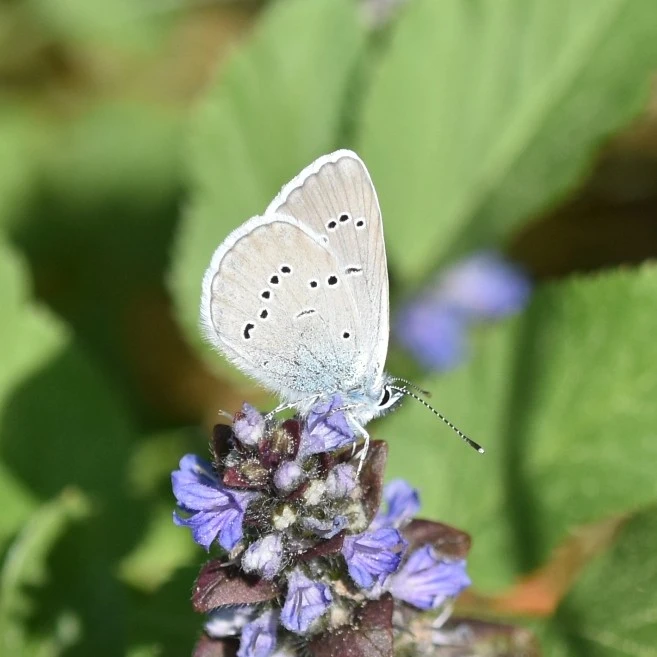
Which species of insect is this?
Cyaniris semiargus
